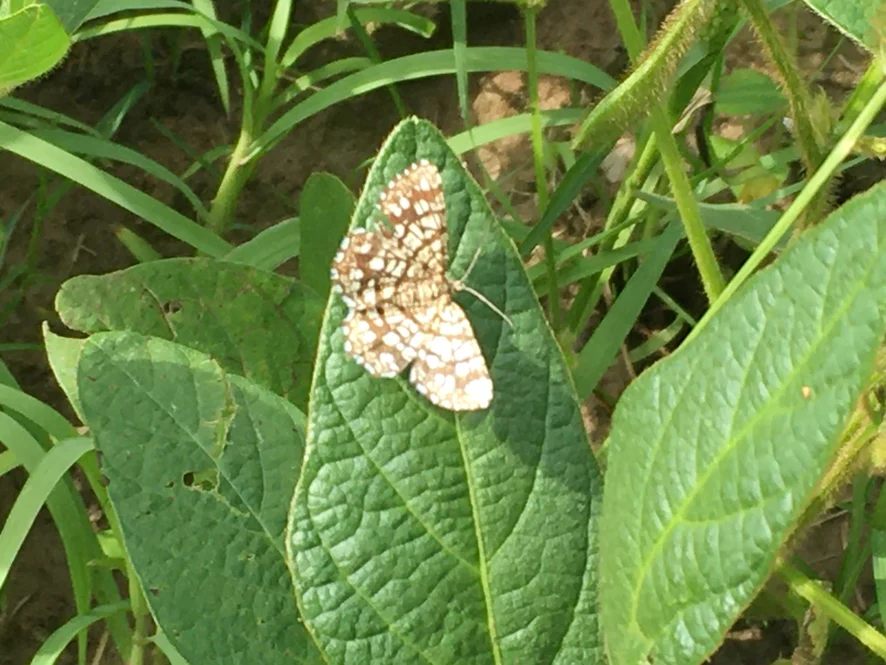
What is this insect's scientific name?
Chiasmia clathrata
